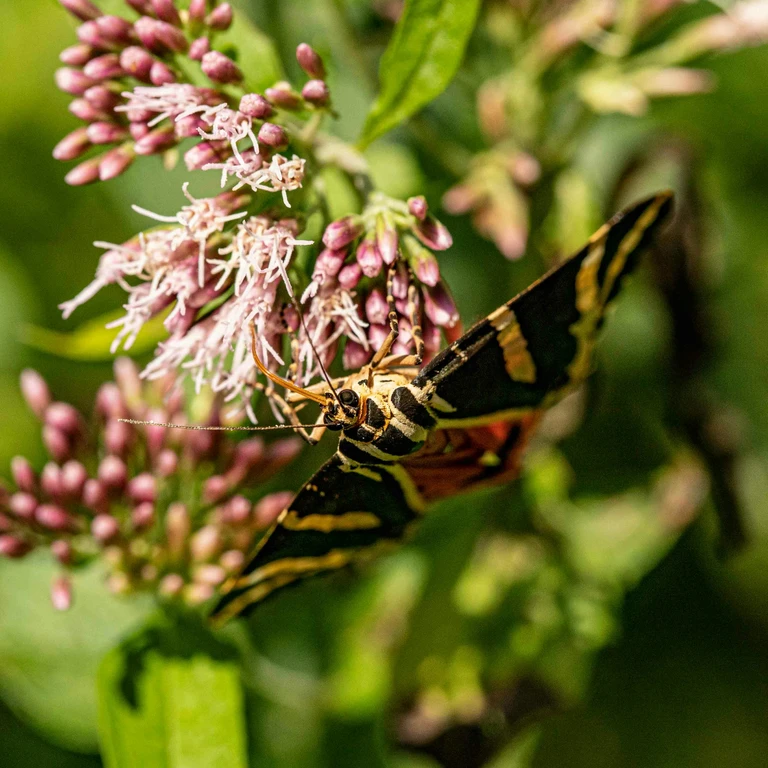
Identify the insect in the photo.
Euplagia quadripunctaria
